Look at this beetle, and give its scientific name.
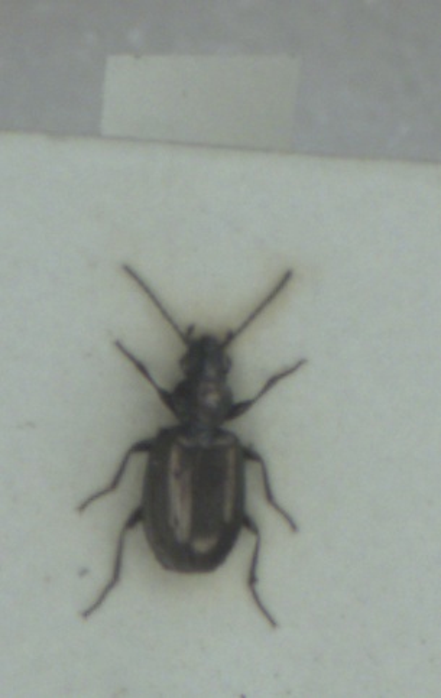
Bembidion bipunctatum
